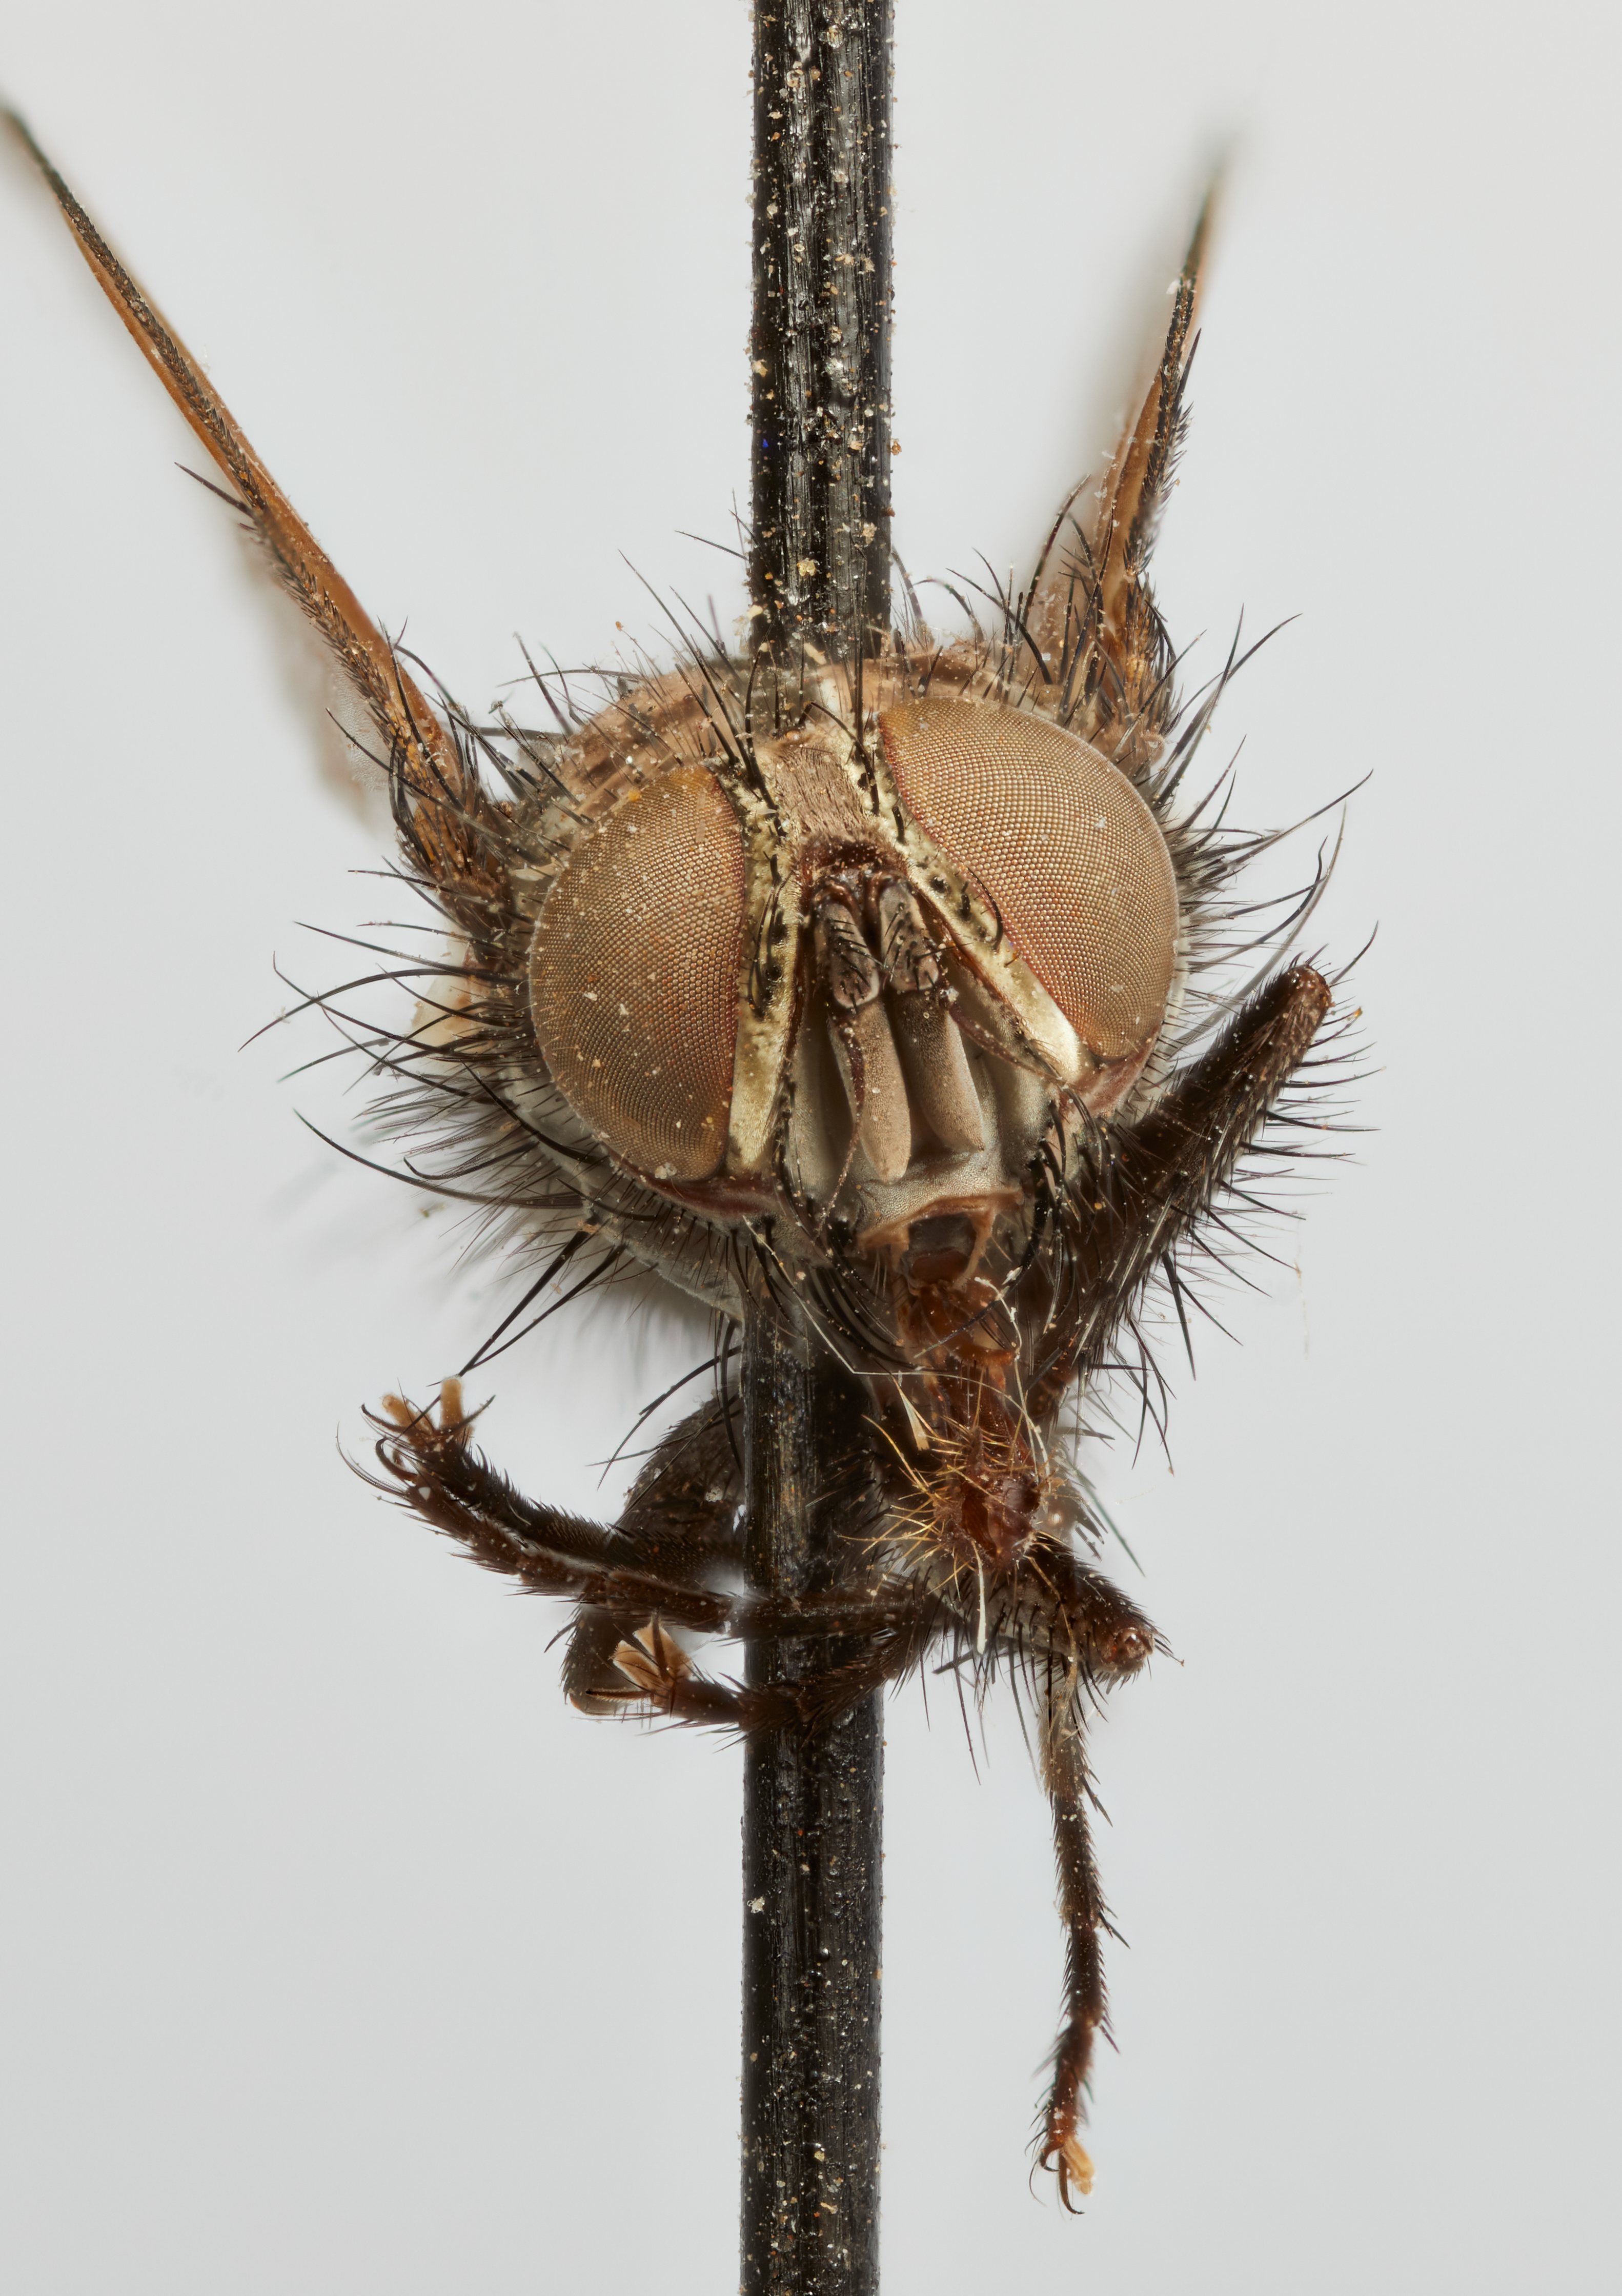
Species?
Incamyia chilensis
